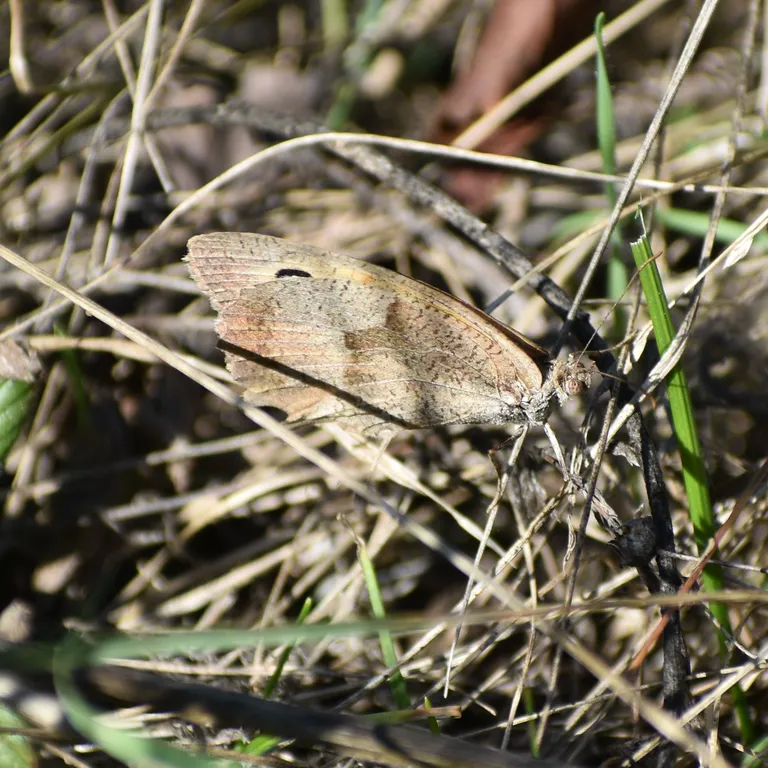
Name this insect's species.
Maniola jurtina
